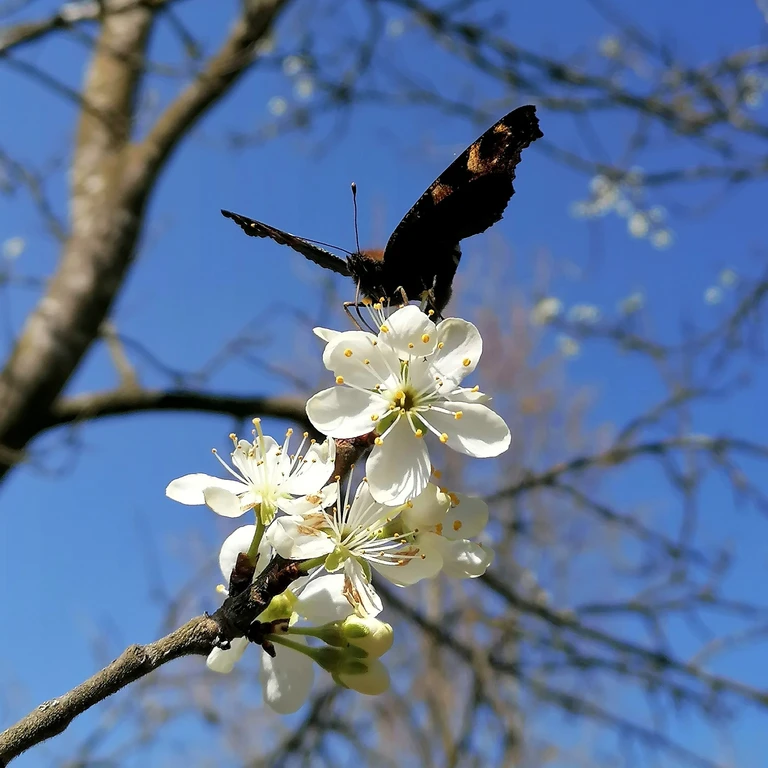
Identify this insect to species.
Aglais io
